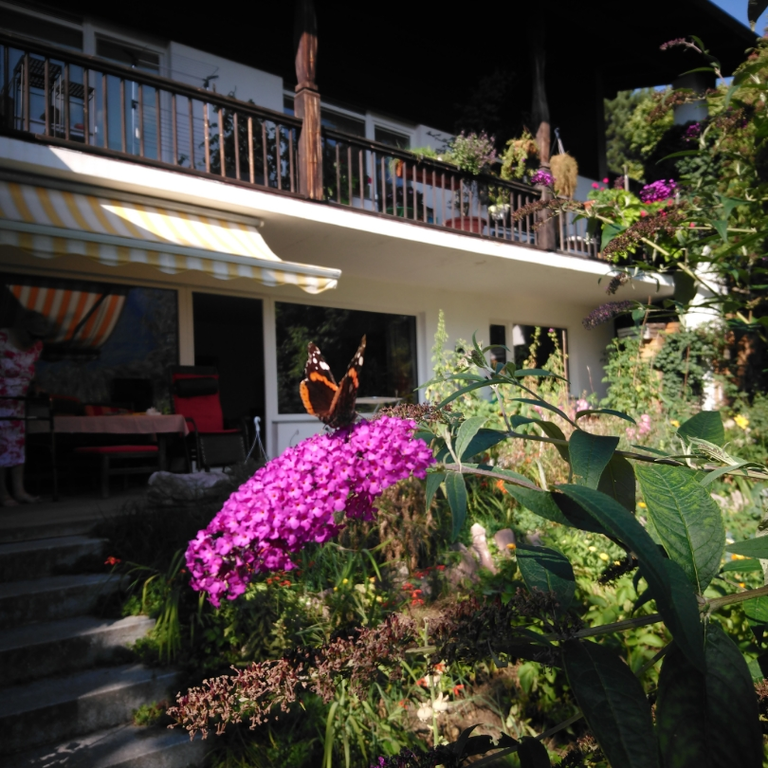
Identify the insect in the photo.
Vanessa atalanta
